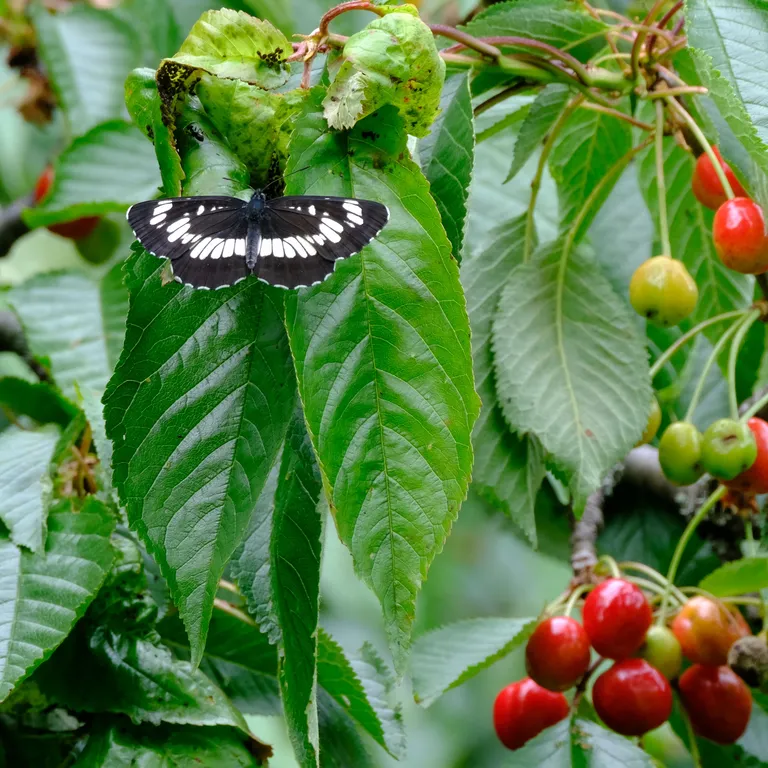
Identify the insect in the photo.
Neptis rivularis
